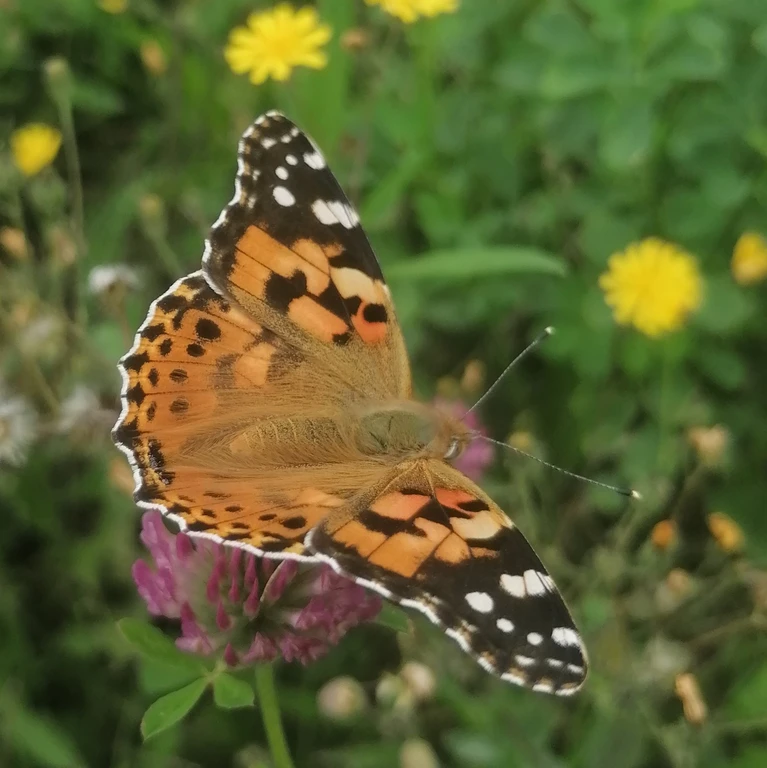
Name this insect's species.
Vanessa cardui
